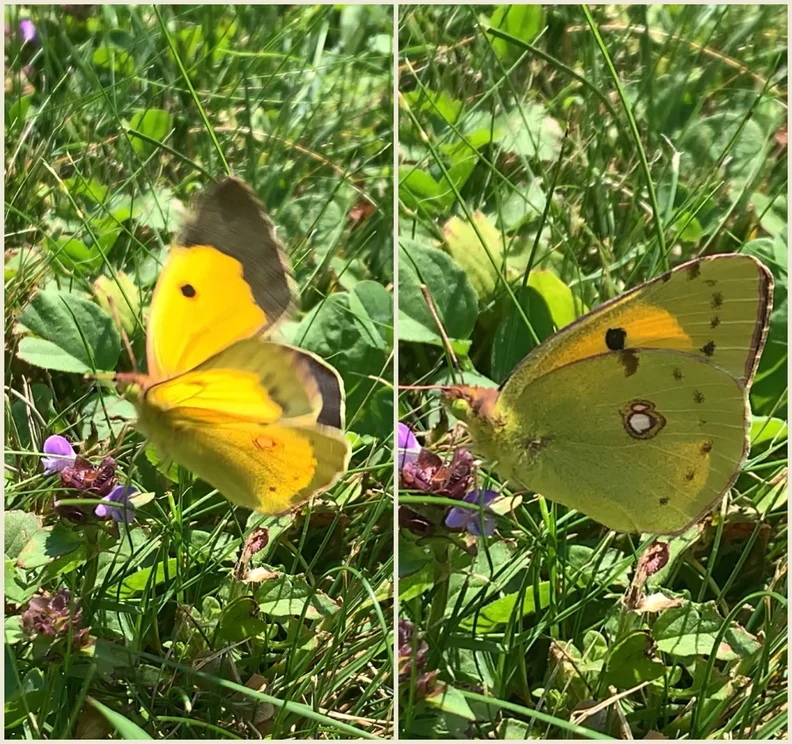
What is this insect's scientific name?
Colias croceus
